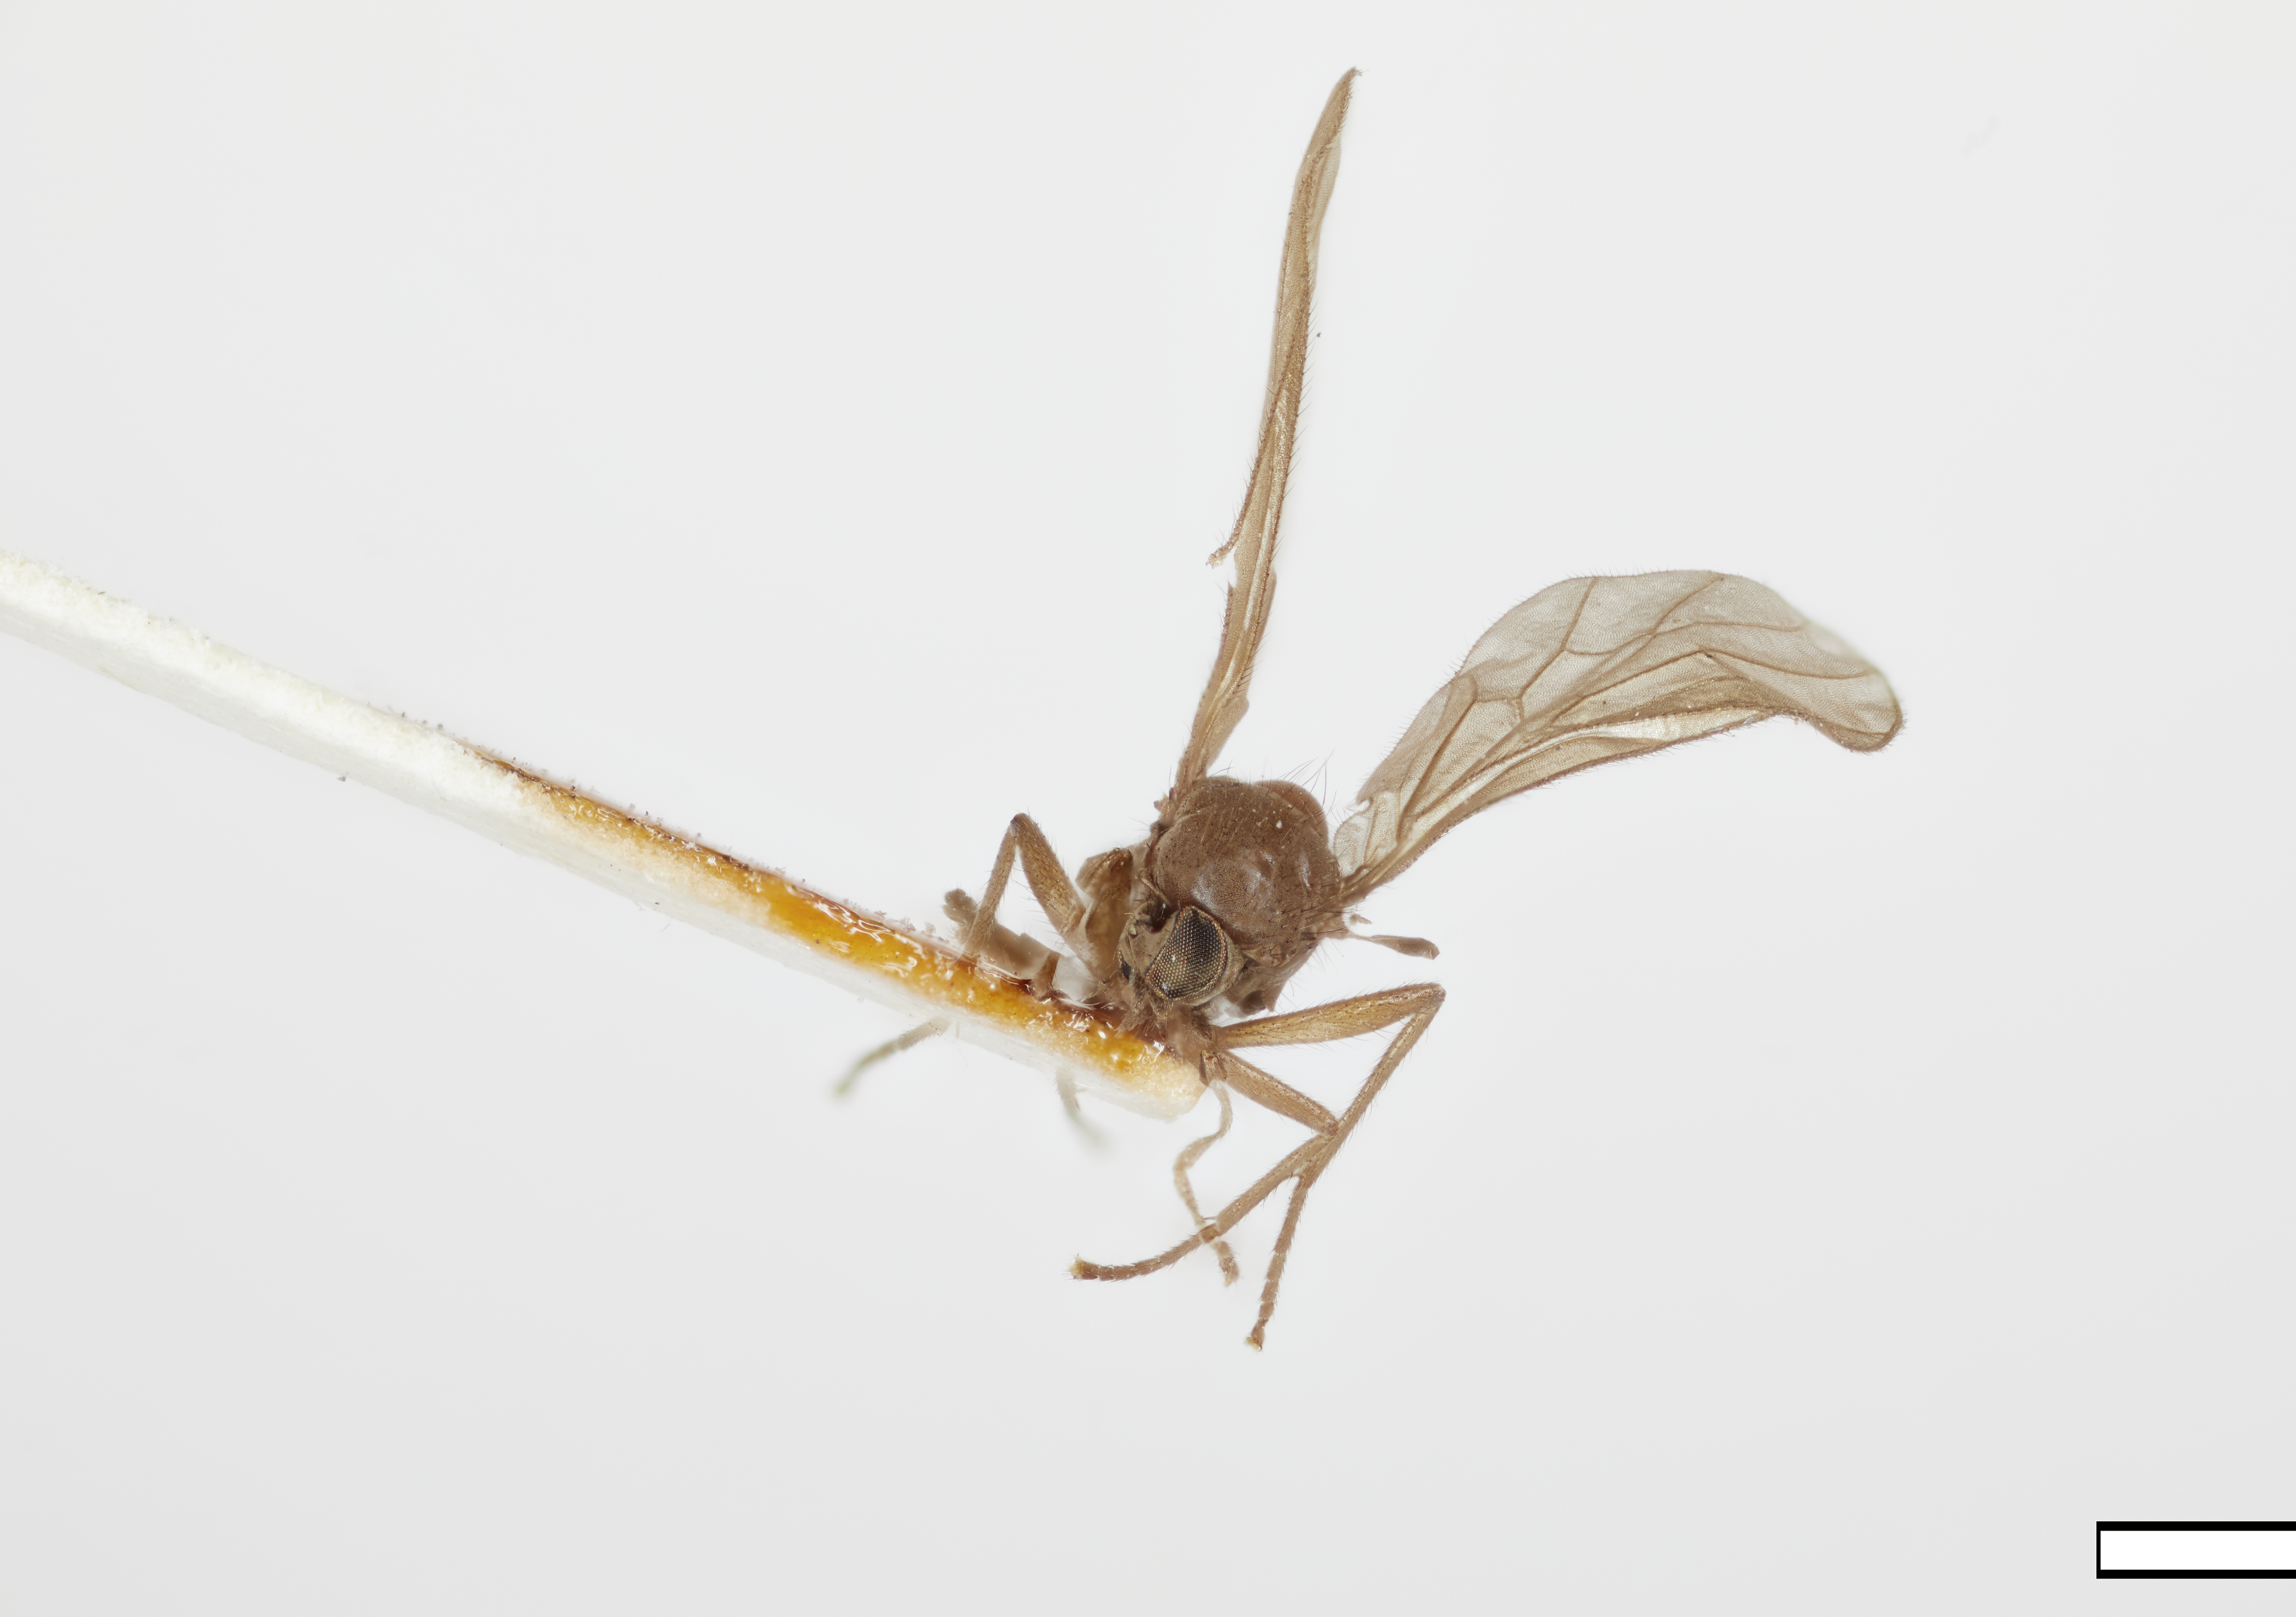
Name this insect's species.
Misgomyia obscura
